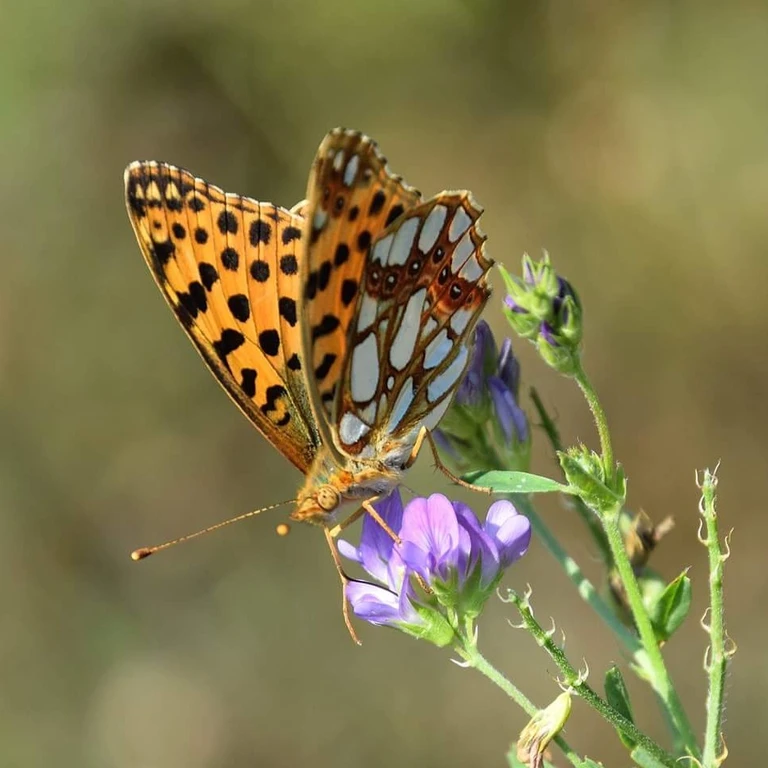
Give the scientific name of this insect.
Issoria lathonia
